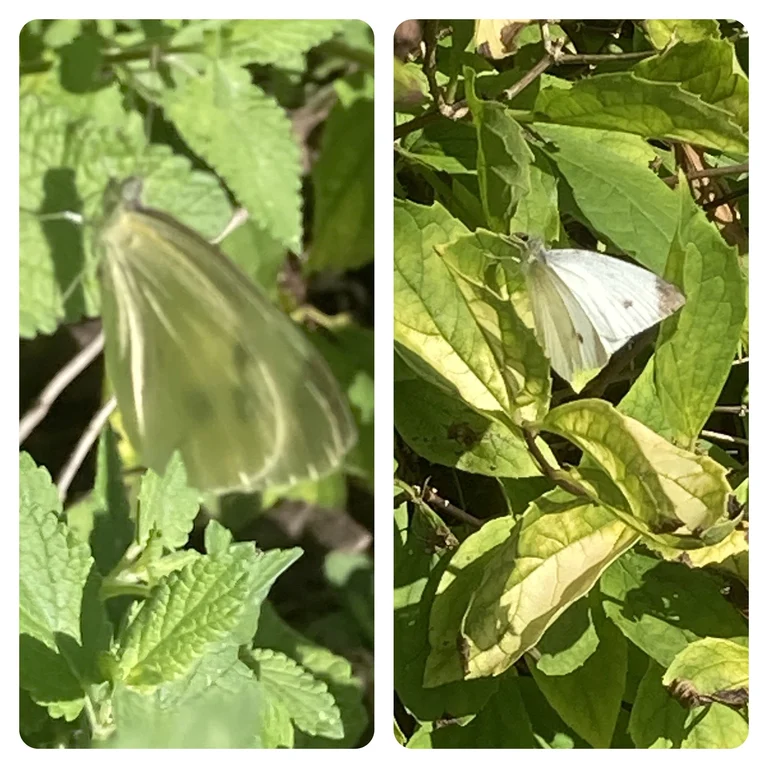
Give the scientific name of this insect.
Pieris rapae
